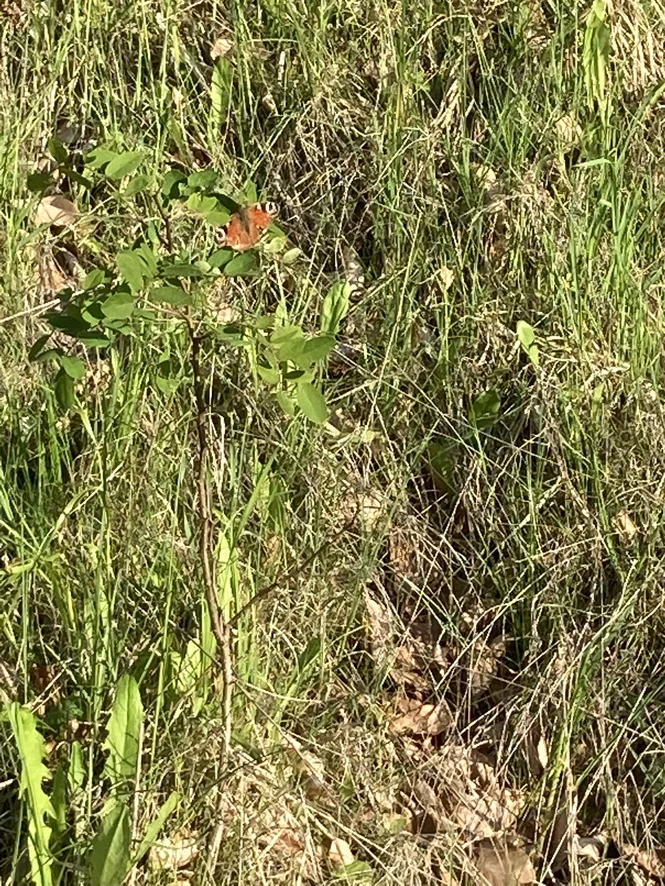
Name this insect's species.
Aglais io
